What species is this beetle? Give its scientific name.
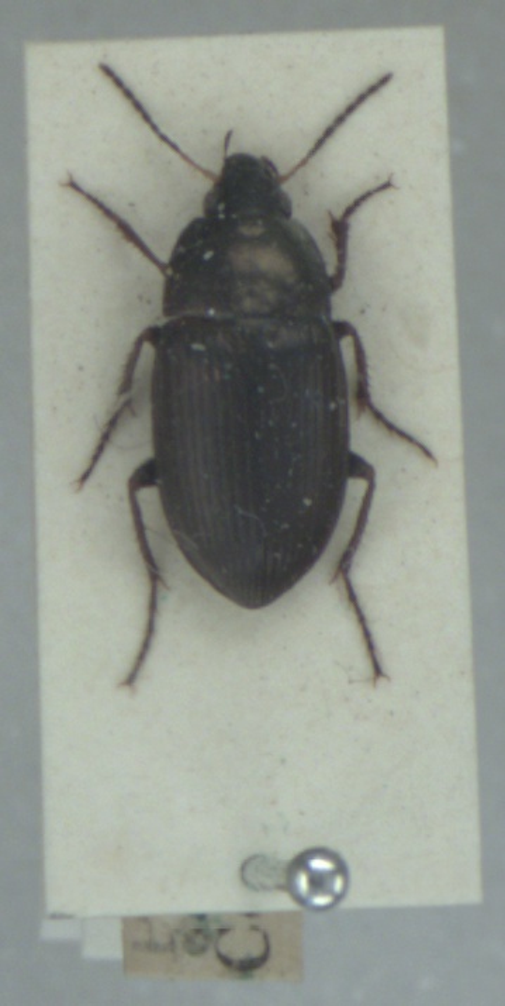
Amara similata
